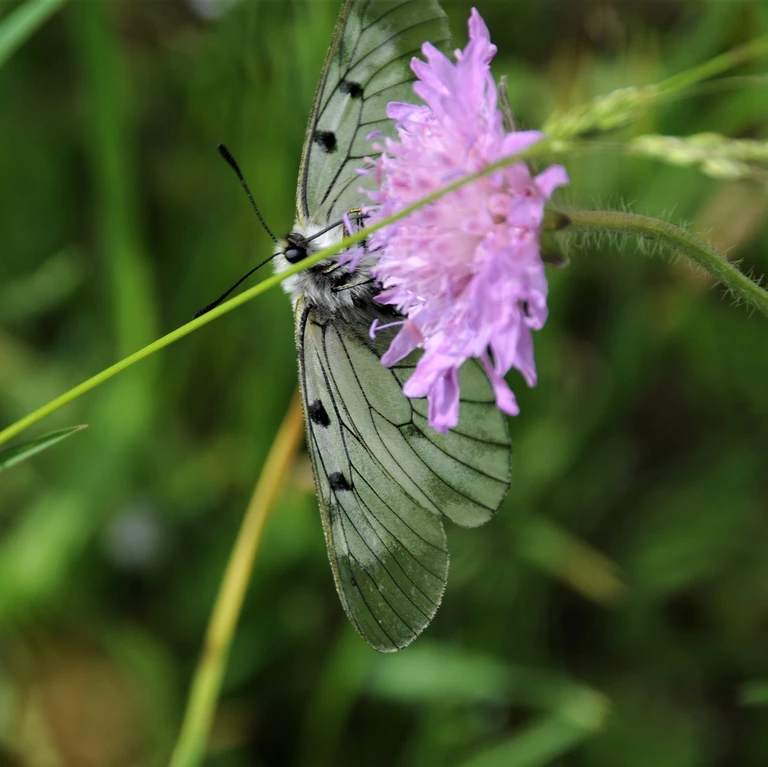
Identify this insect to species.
Parnassius mnemosyne
